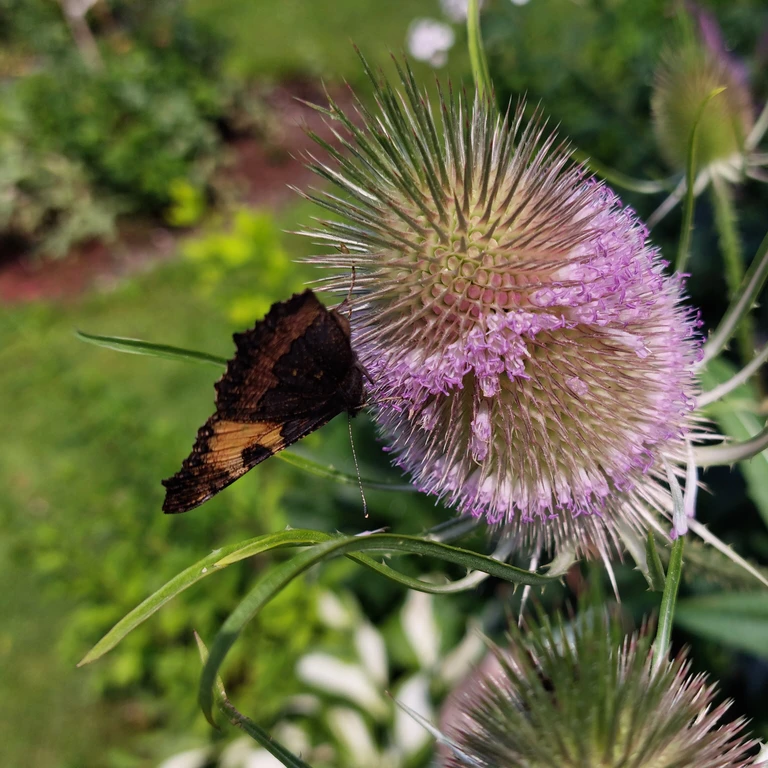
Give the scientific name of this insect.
Aglais urticae
